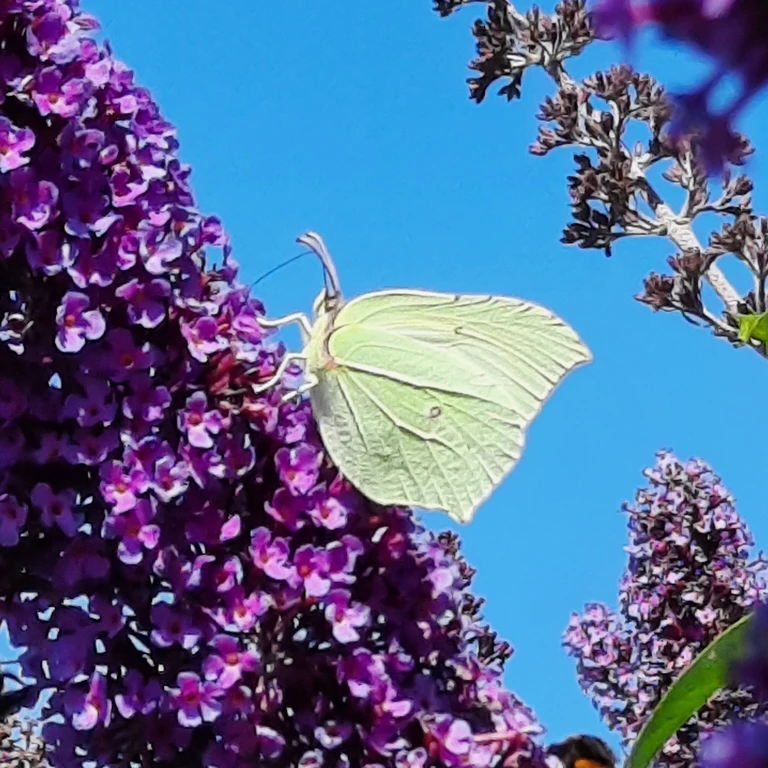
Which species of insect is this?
Gonepteryx rhamni
